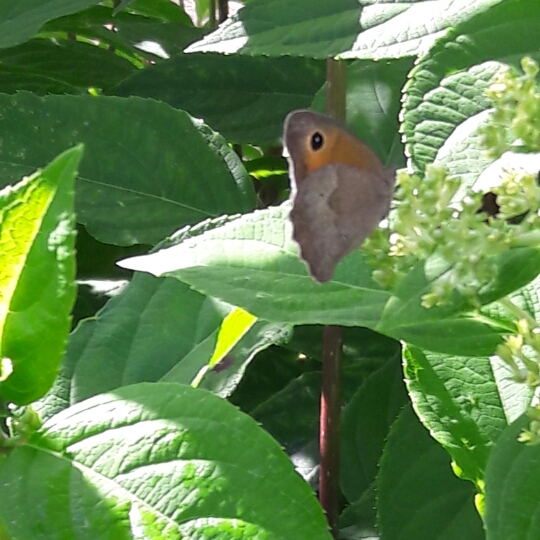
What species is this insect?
Maniola jurtina
